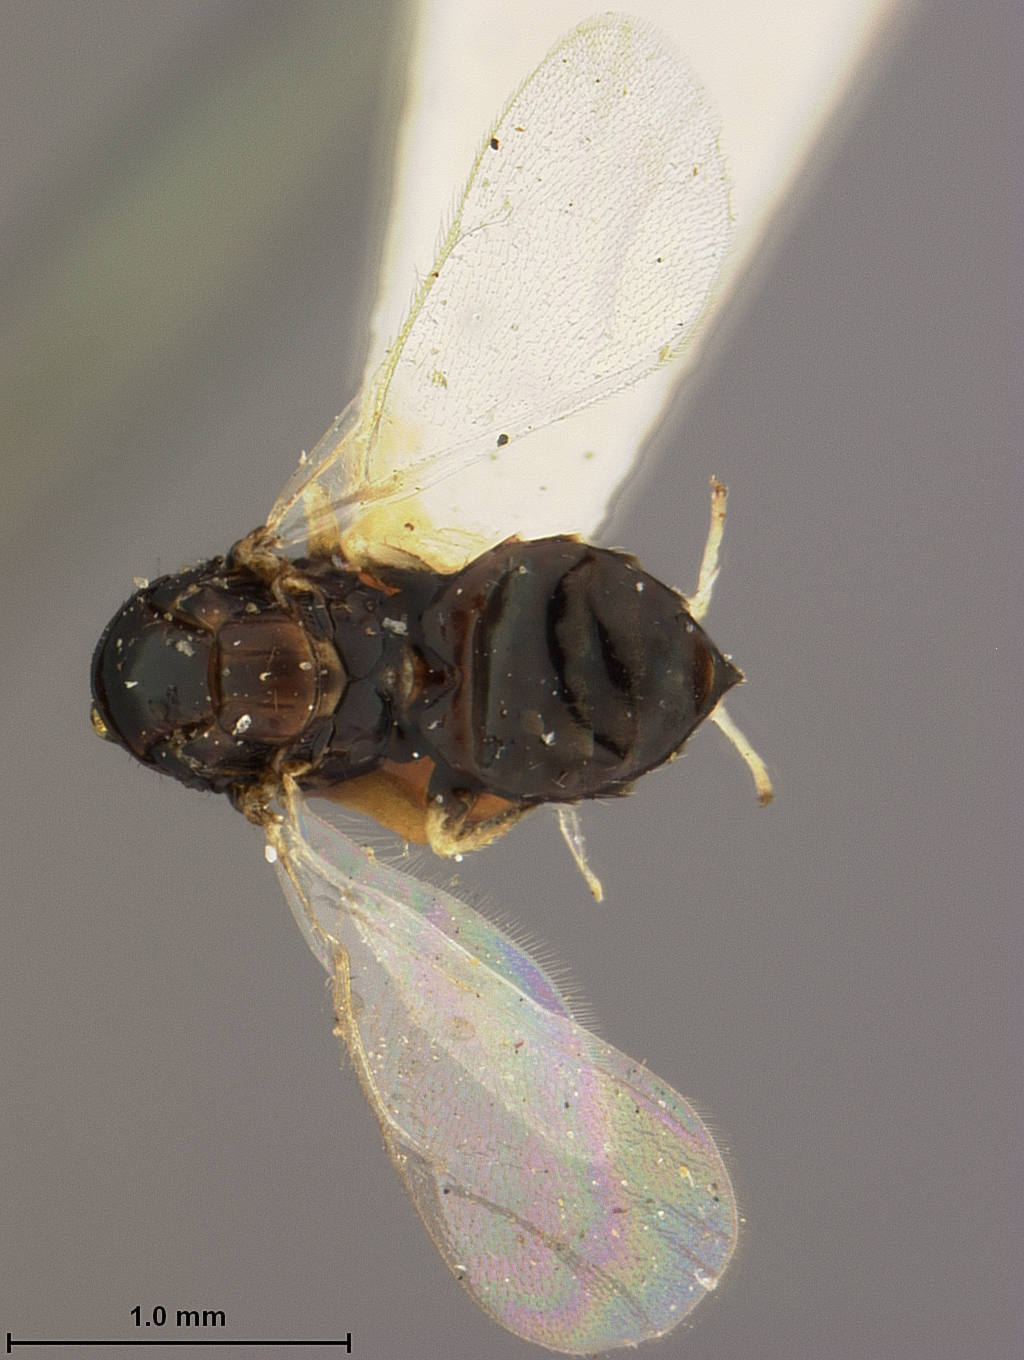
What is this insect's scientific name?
Tetrastichoides lasiopterae
